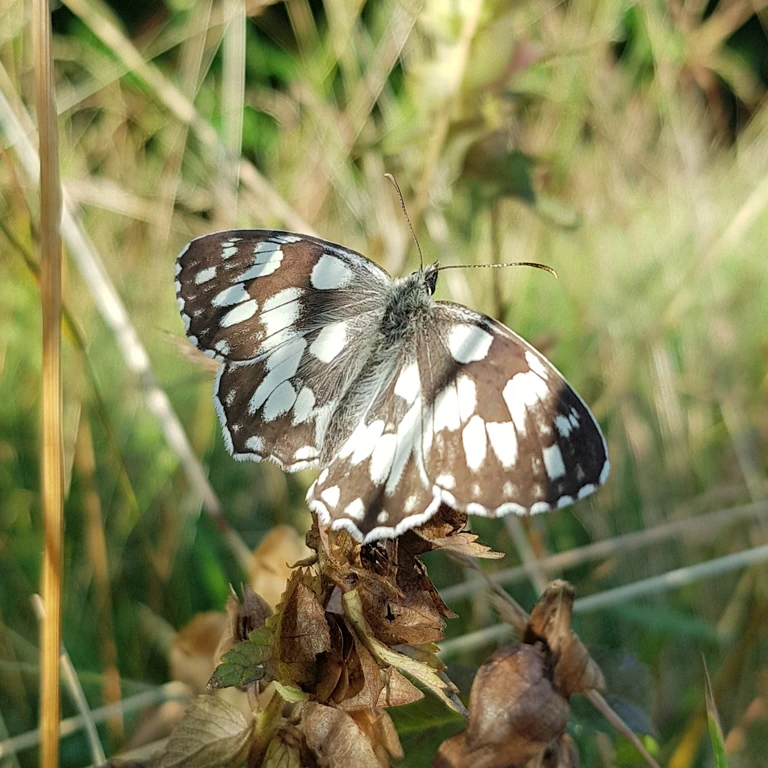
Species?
Melanargia galathea
